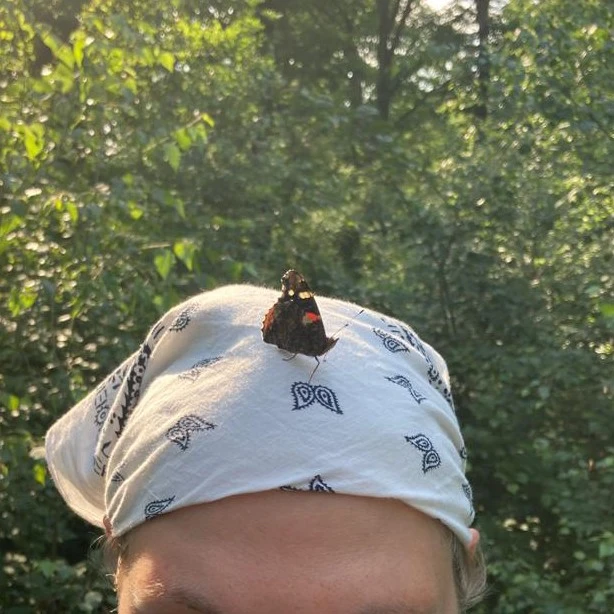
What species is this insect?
Vanessa atalanta
